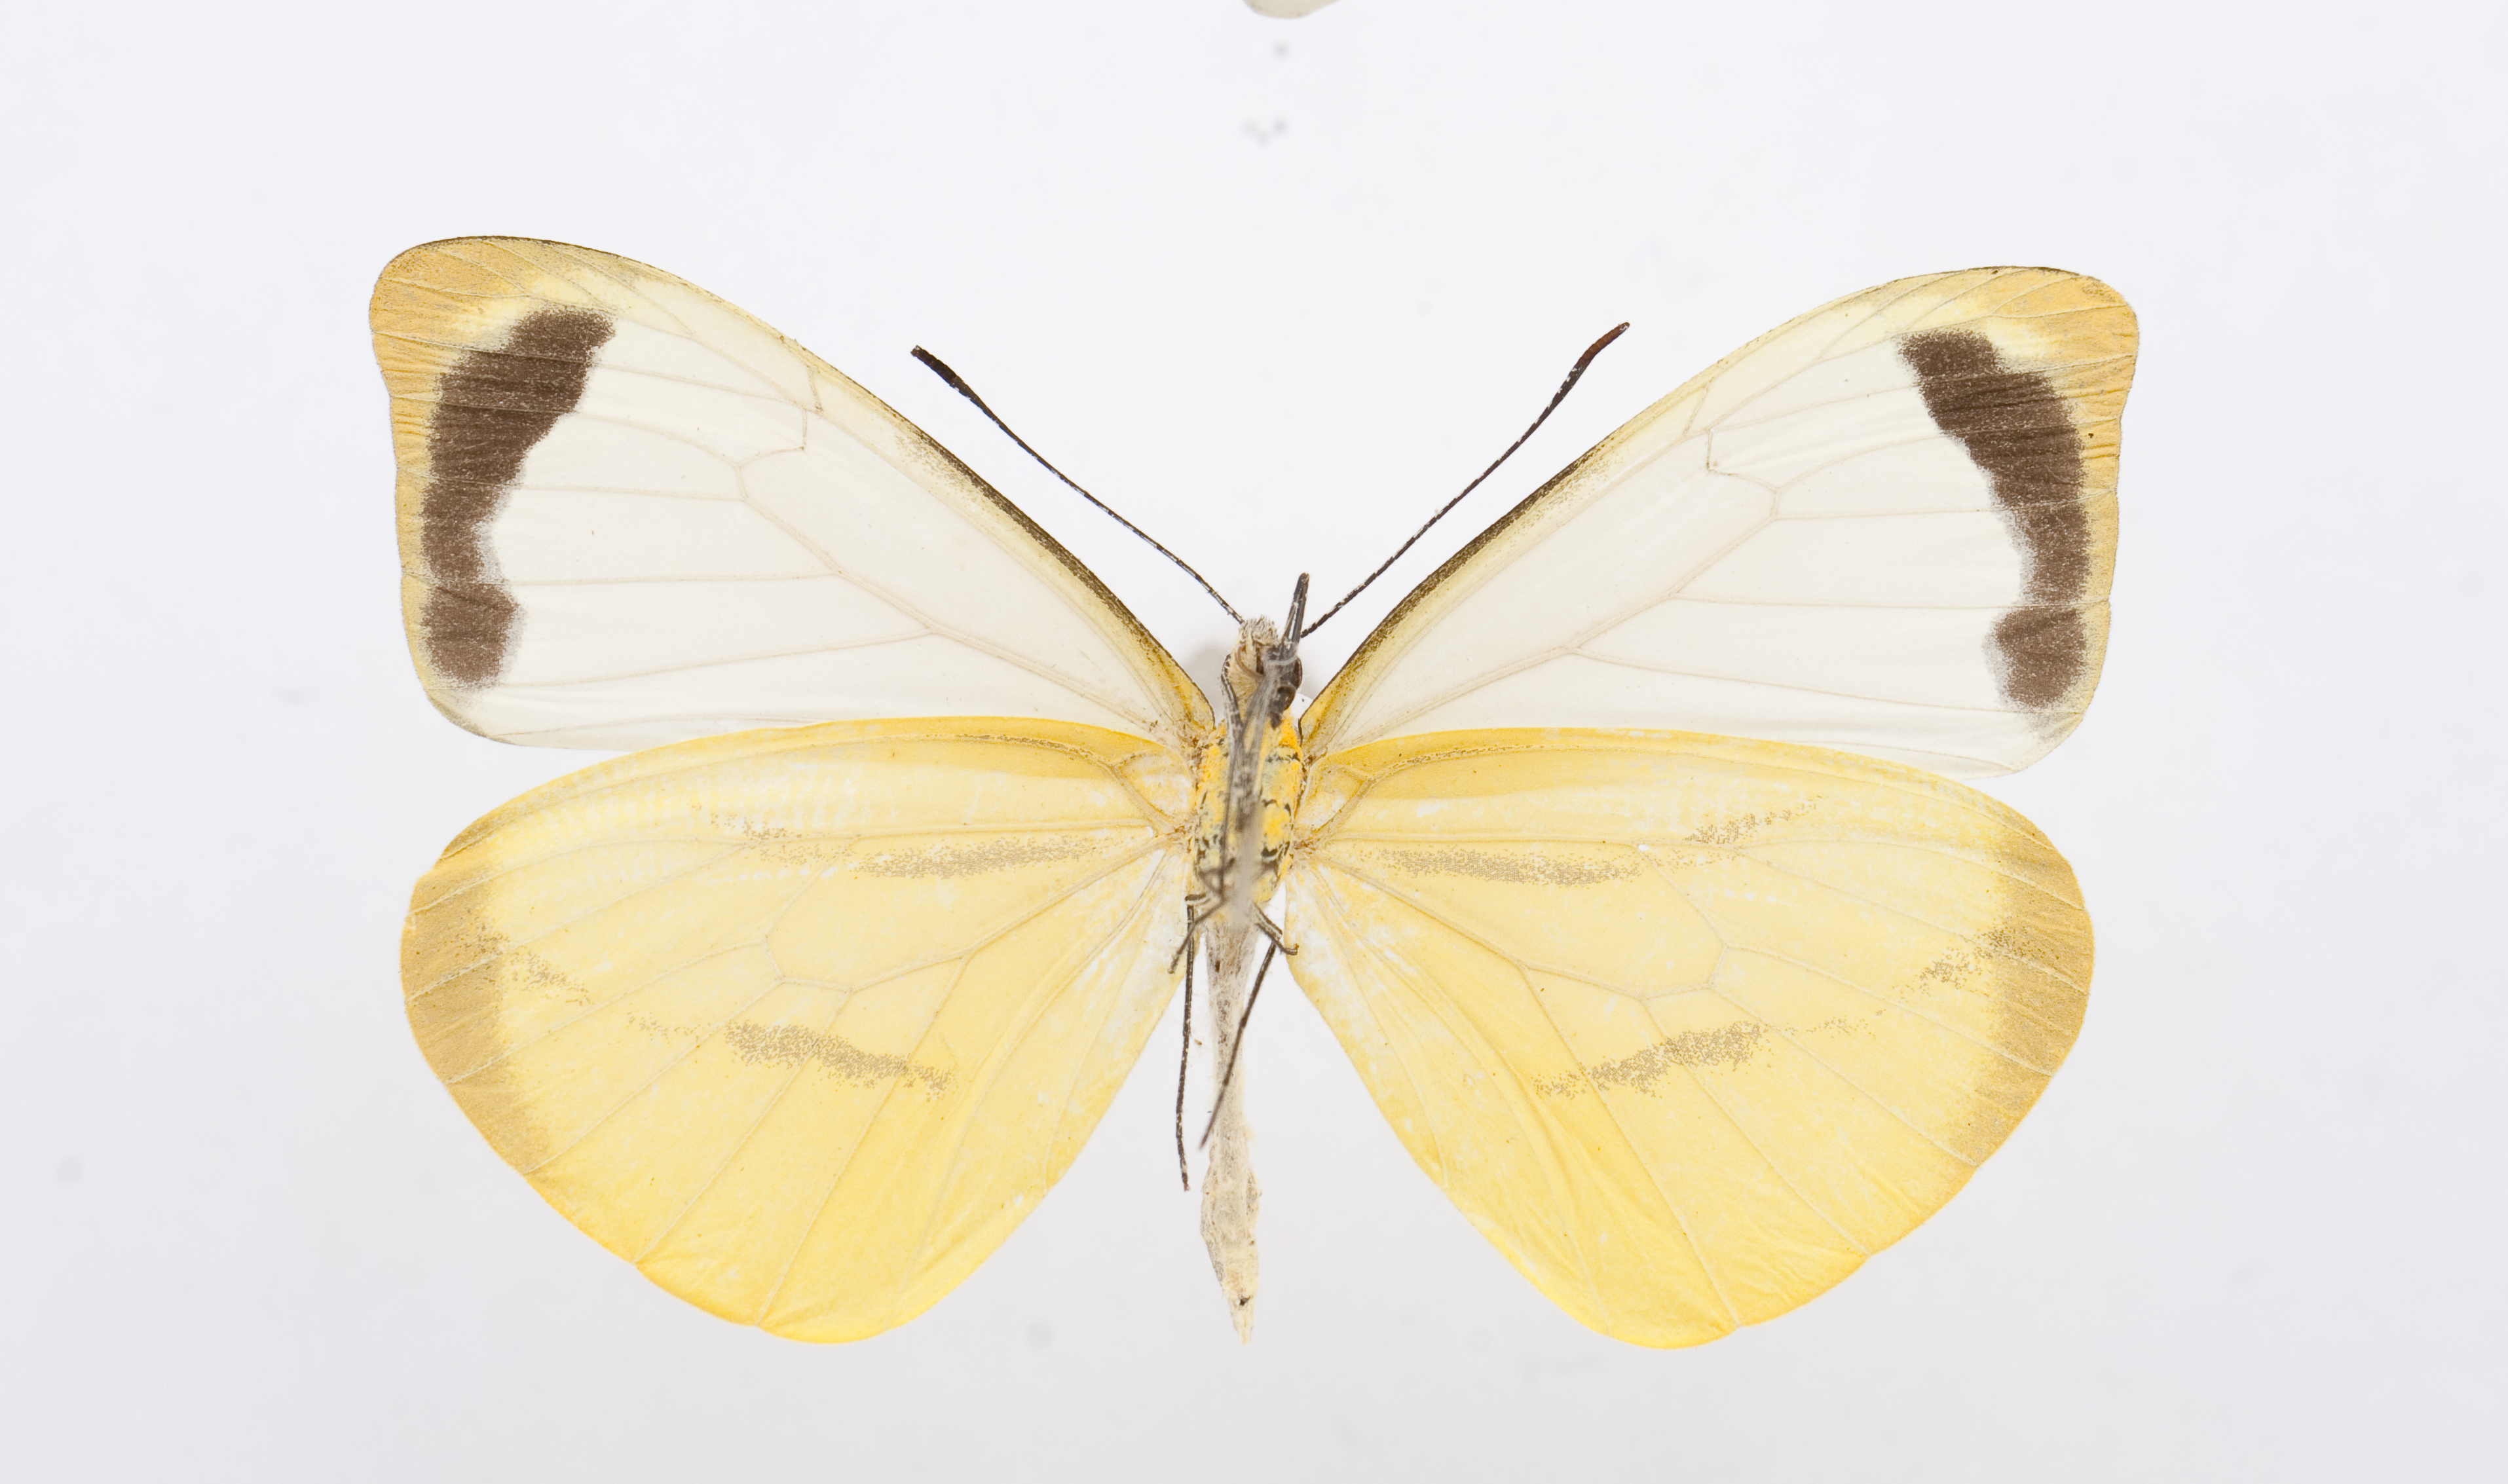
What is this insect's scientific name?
Enantia limnorina
